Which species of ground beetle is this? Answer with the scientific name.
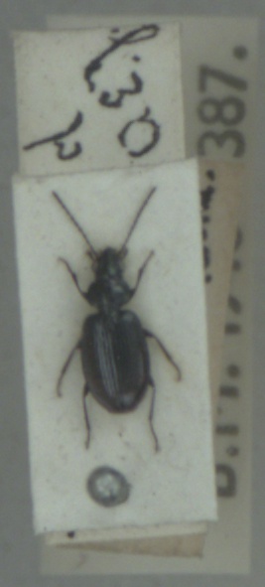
Bembidion aeneum
